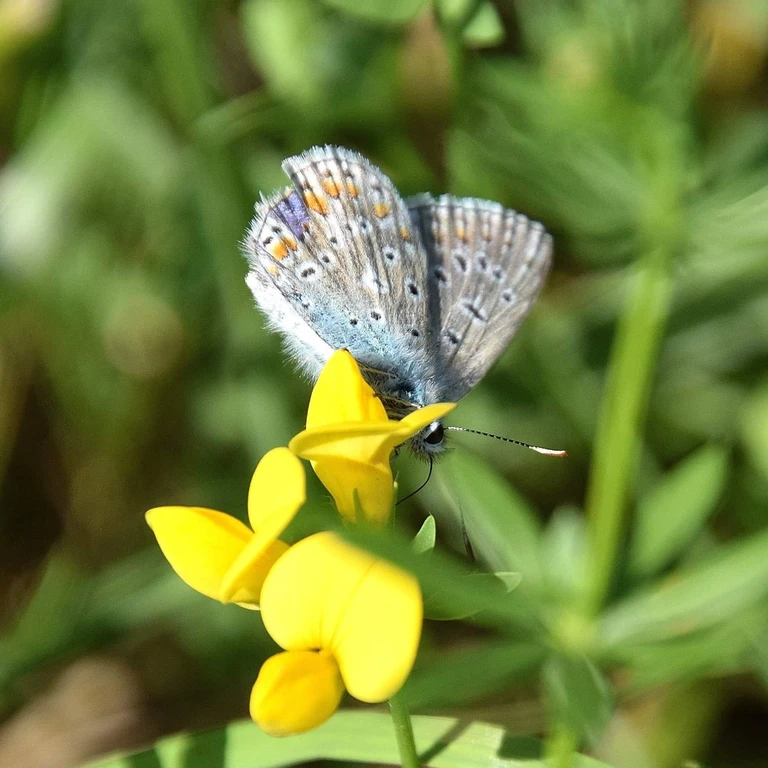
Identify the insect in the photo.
Polyommatus icarus
